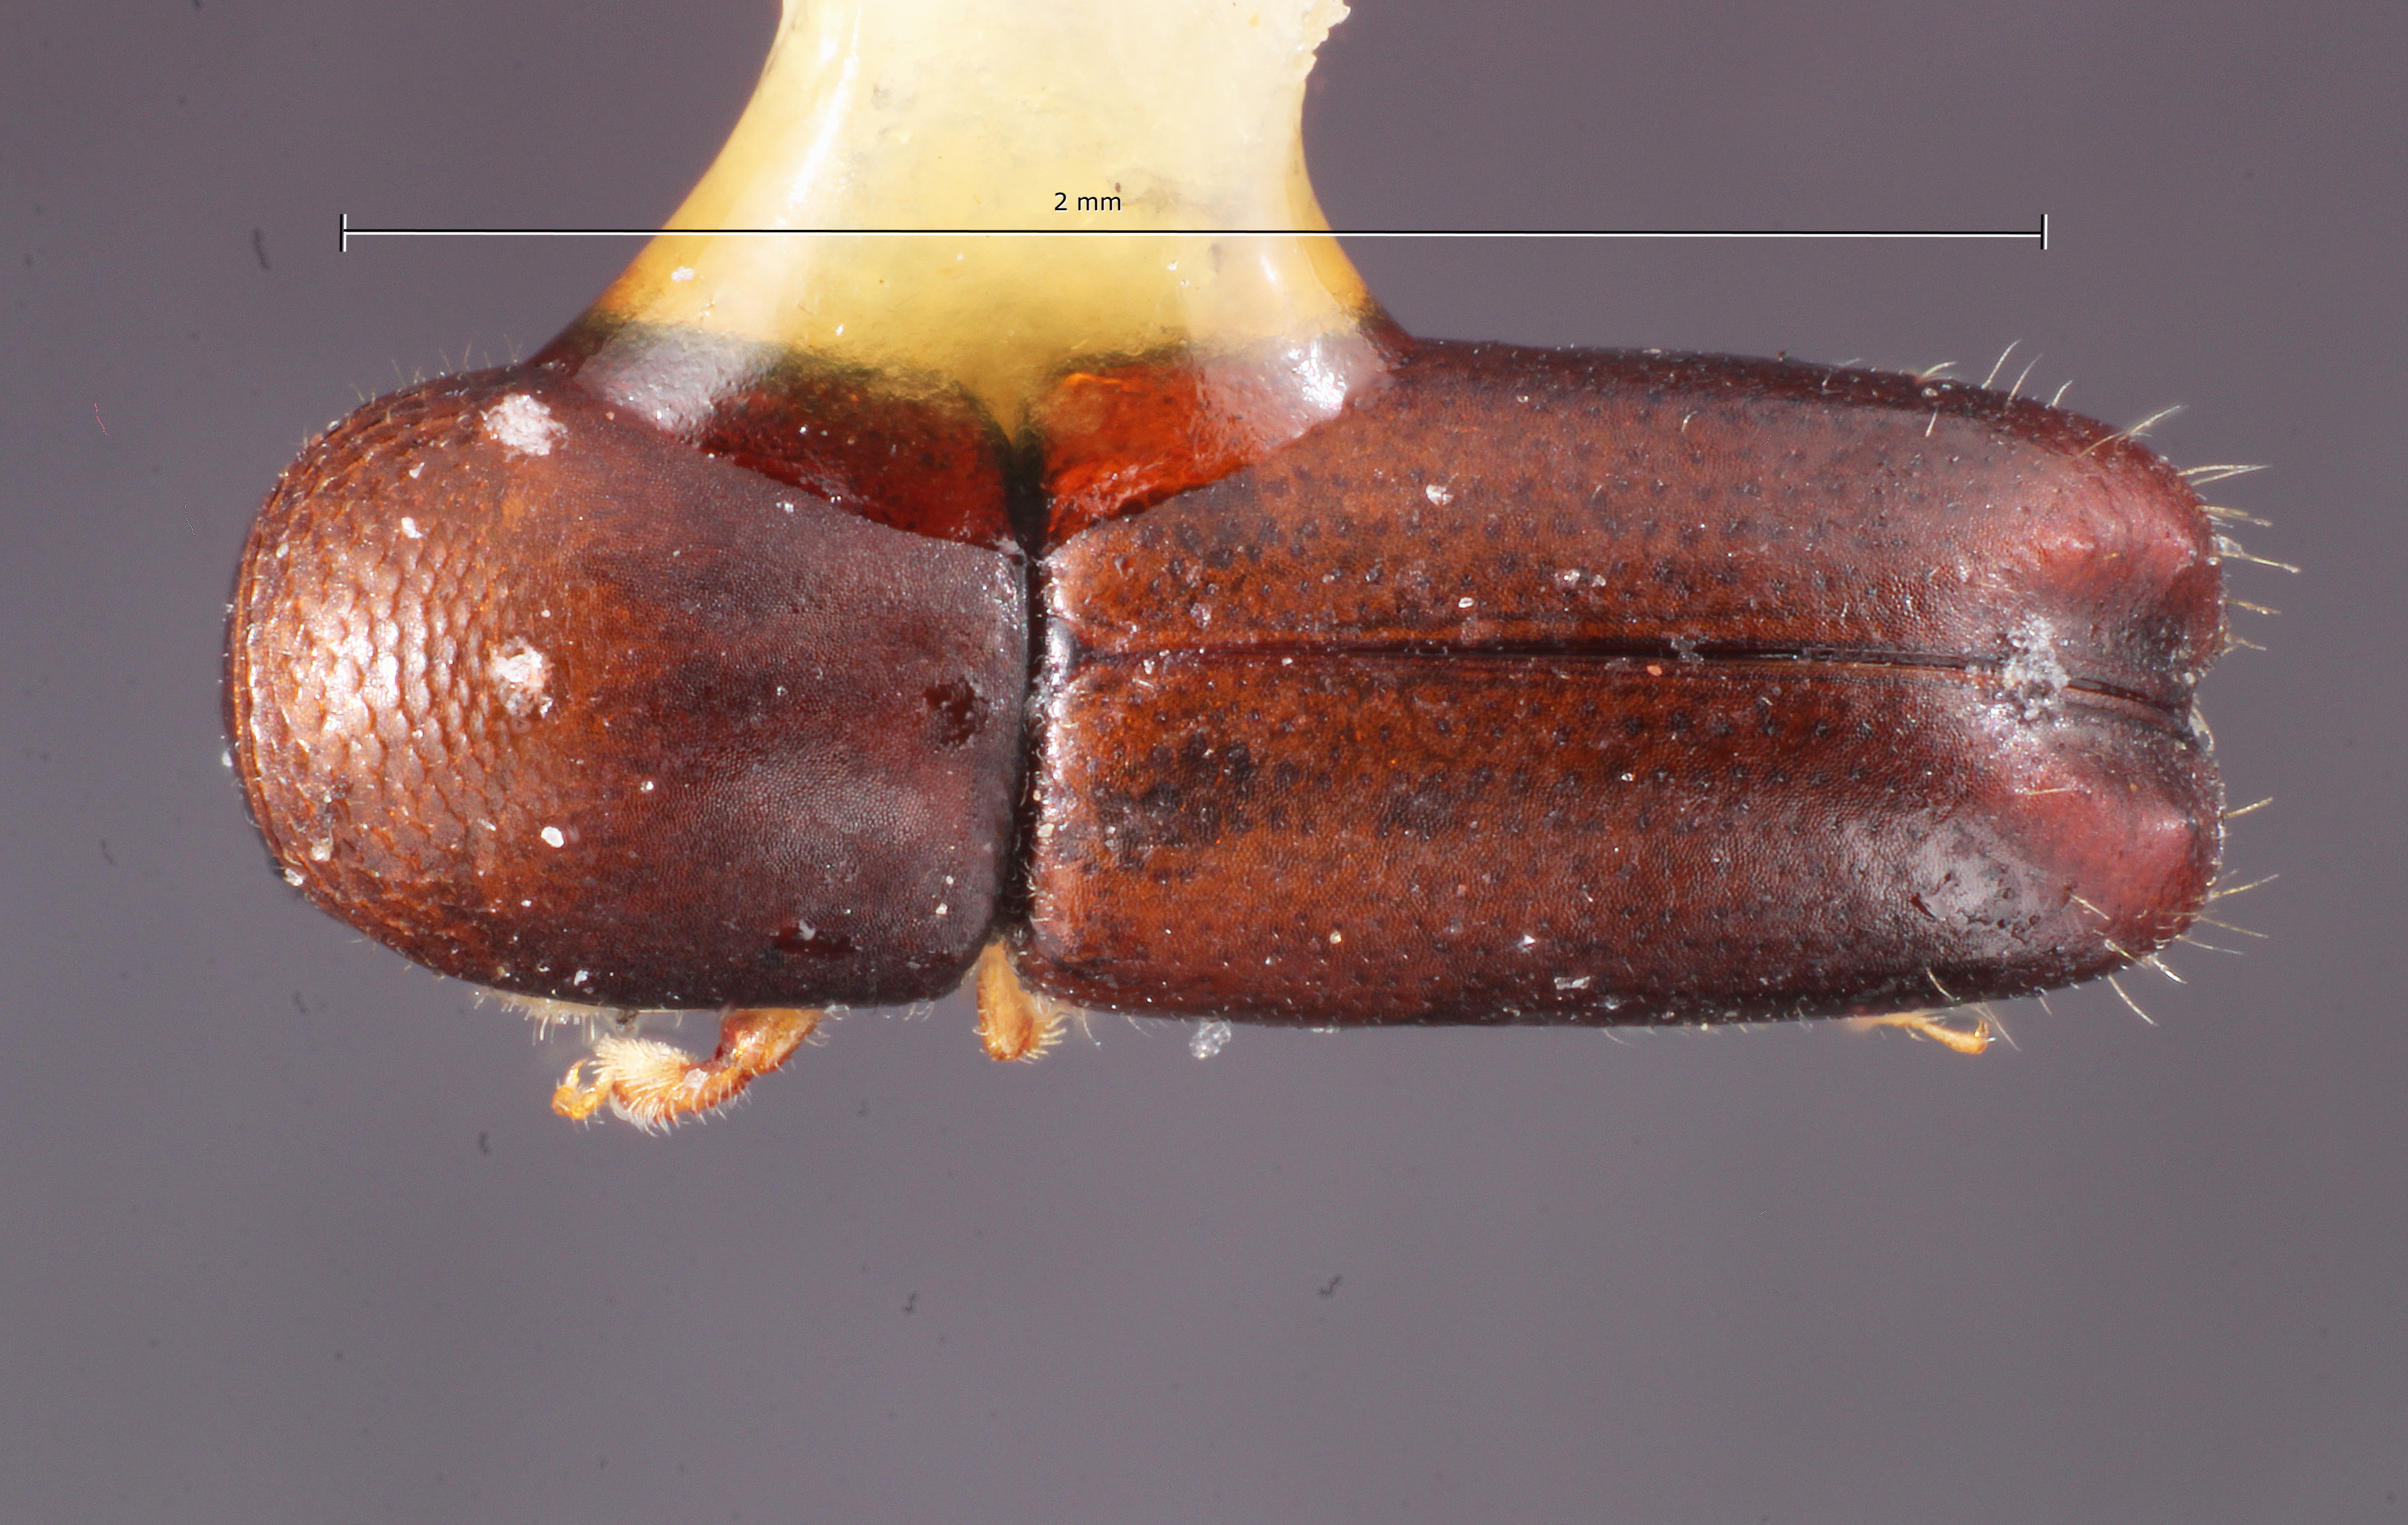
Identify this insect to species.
Monarthrum carinatum
